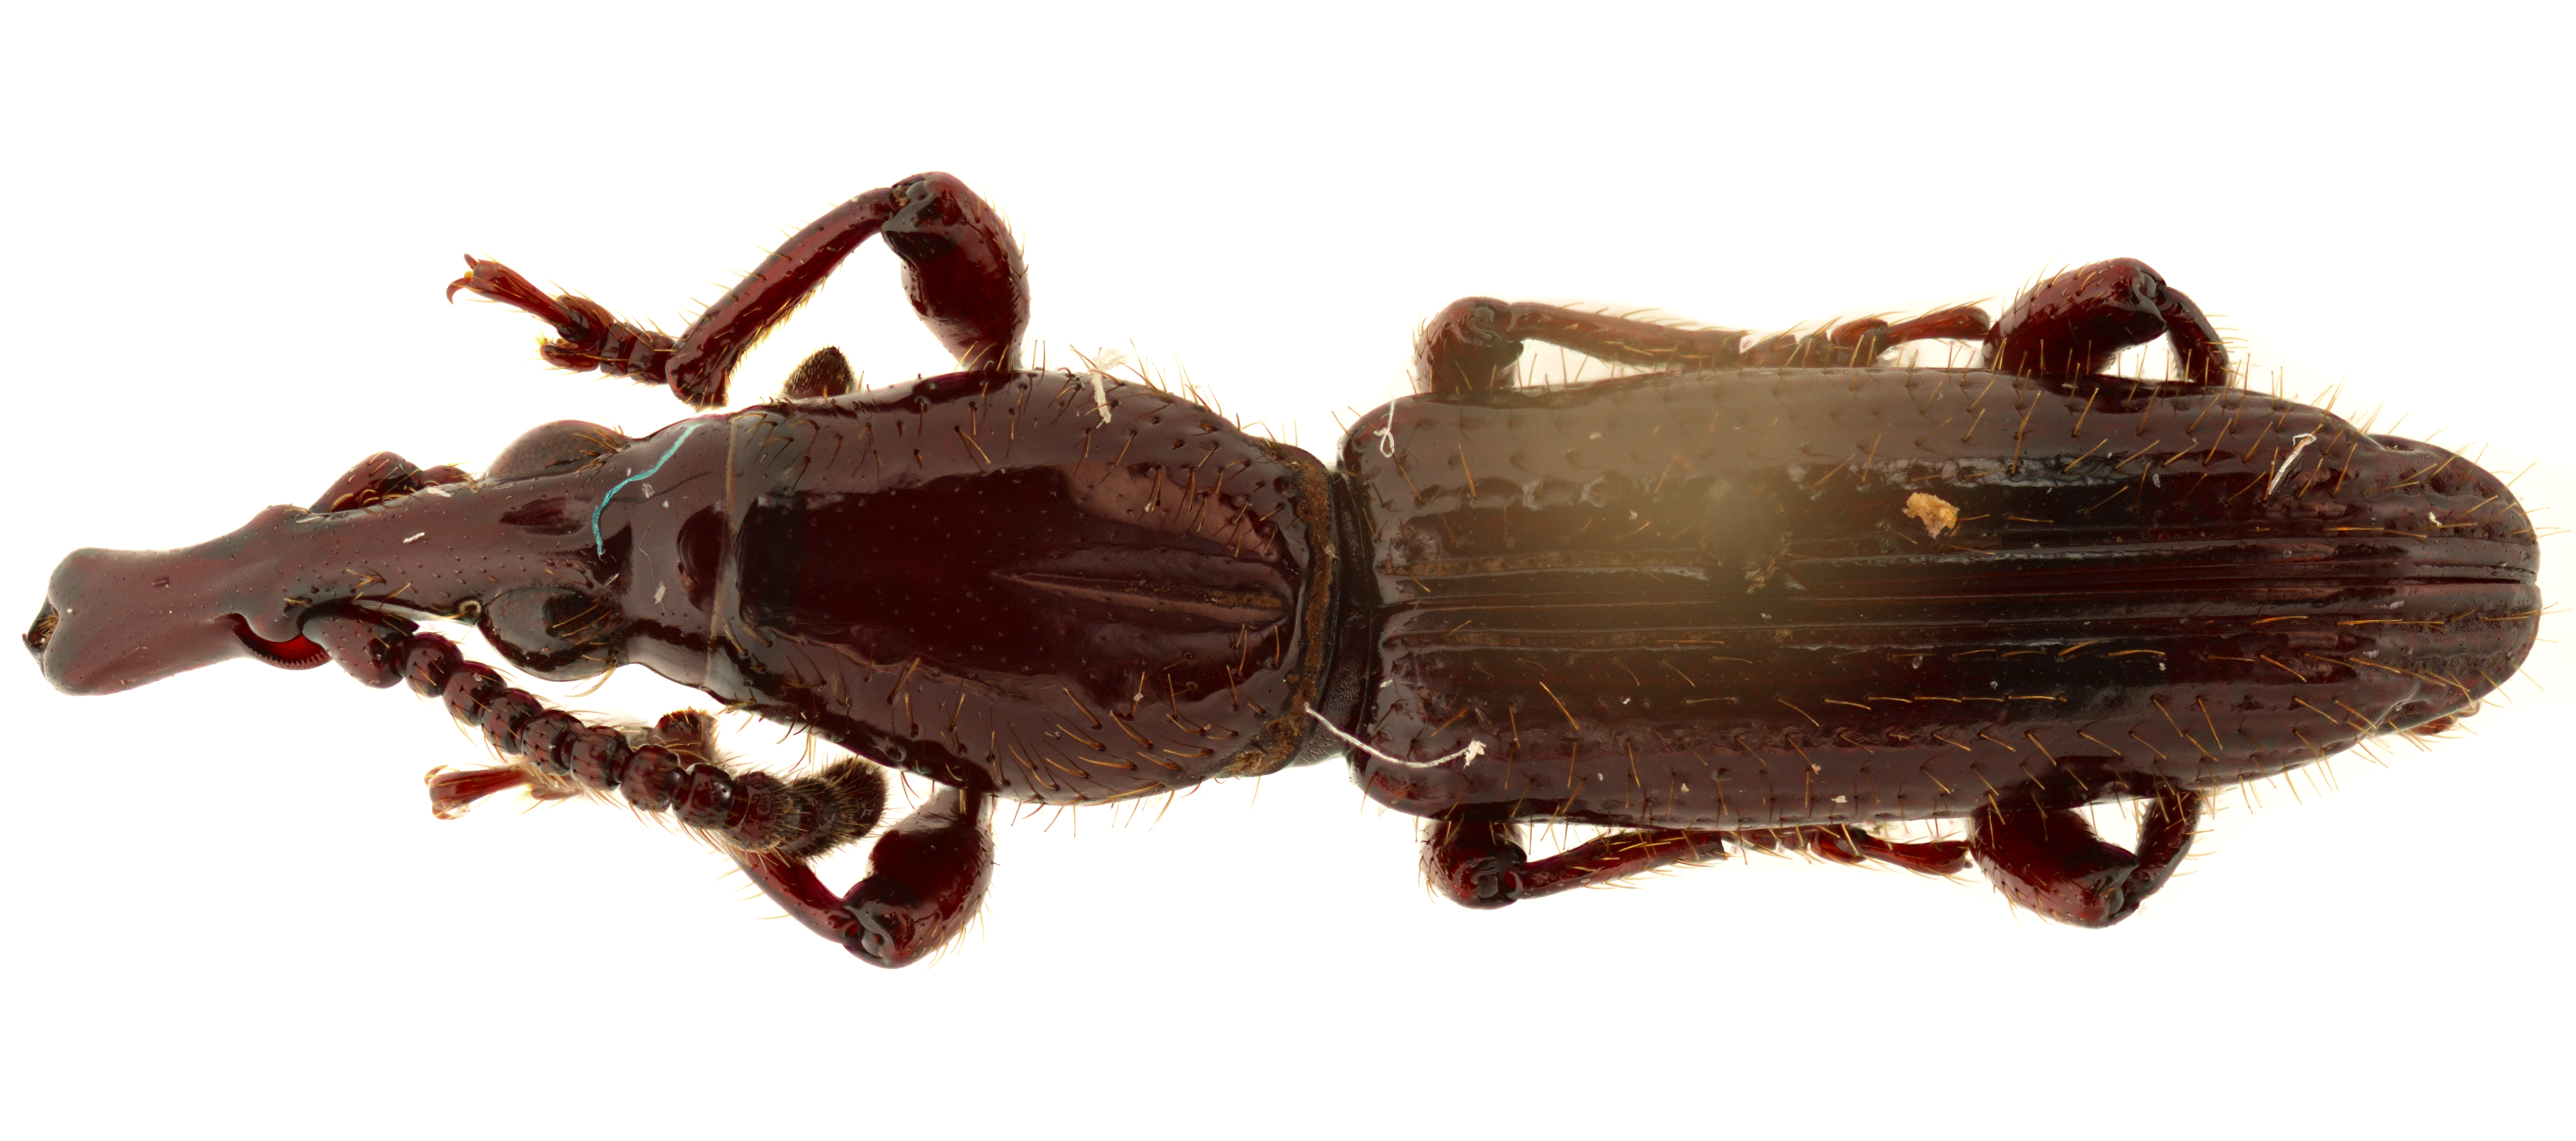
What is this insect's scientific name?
Paratrachelizus aureopilosus
